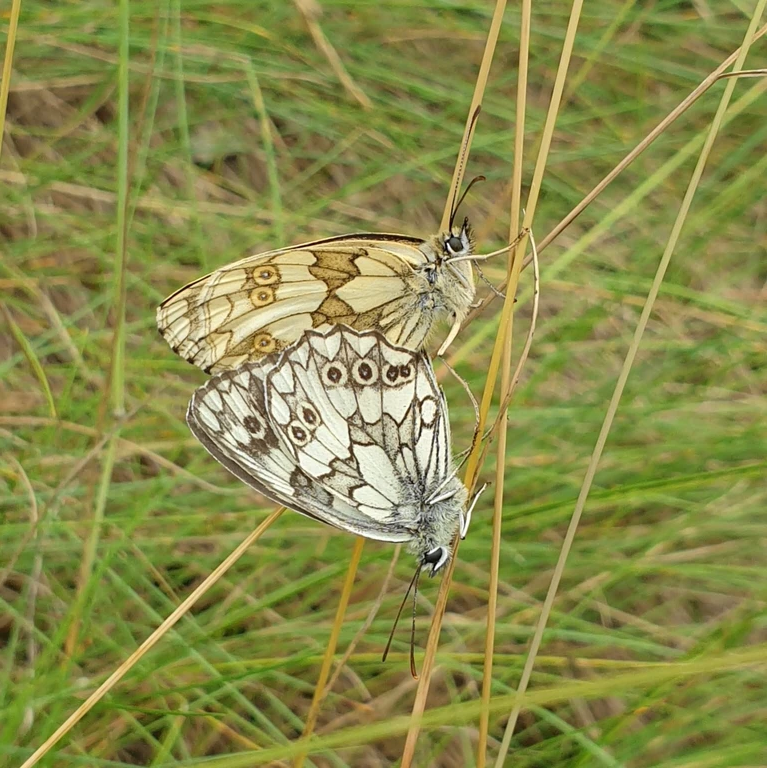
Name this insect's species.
Melanargia galathea
